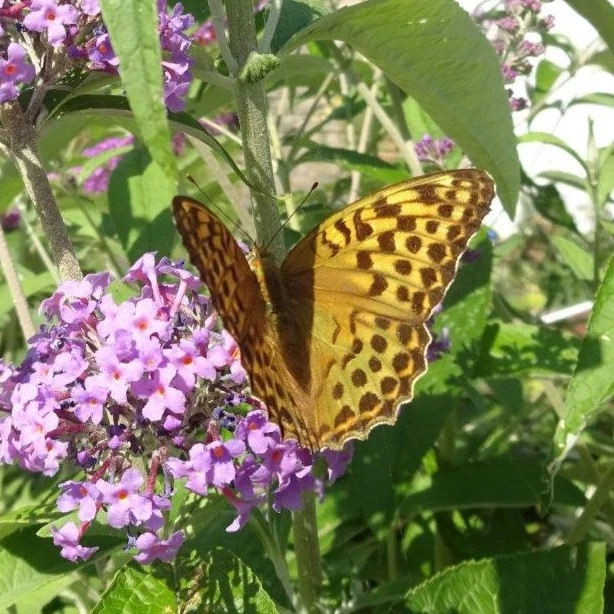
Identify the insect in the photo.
Argynnis paphia
